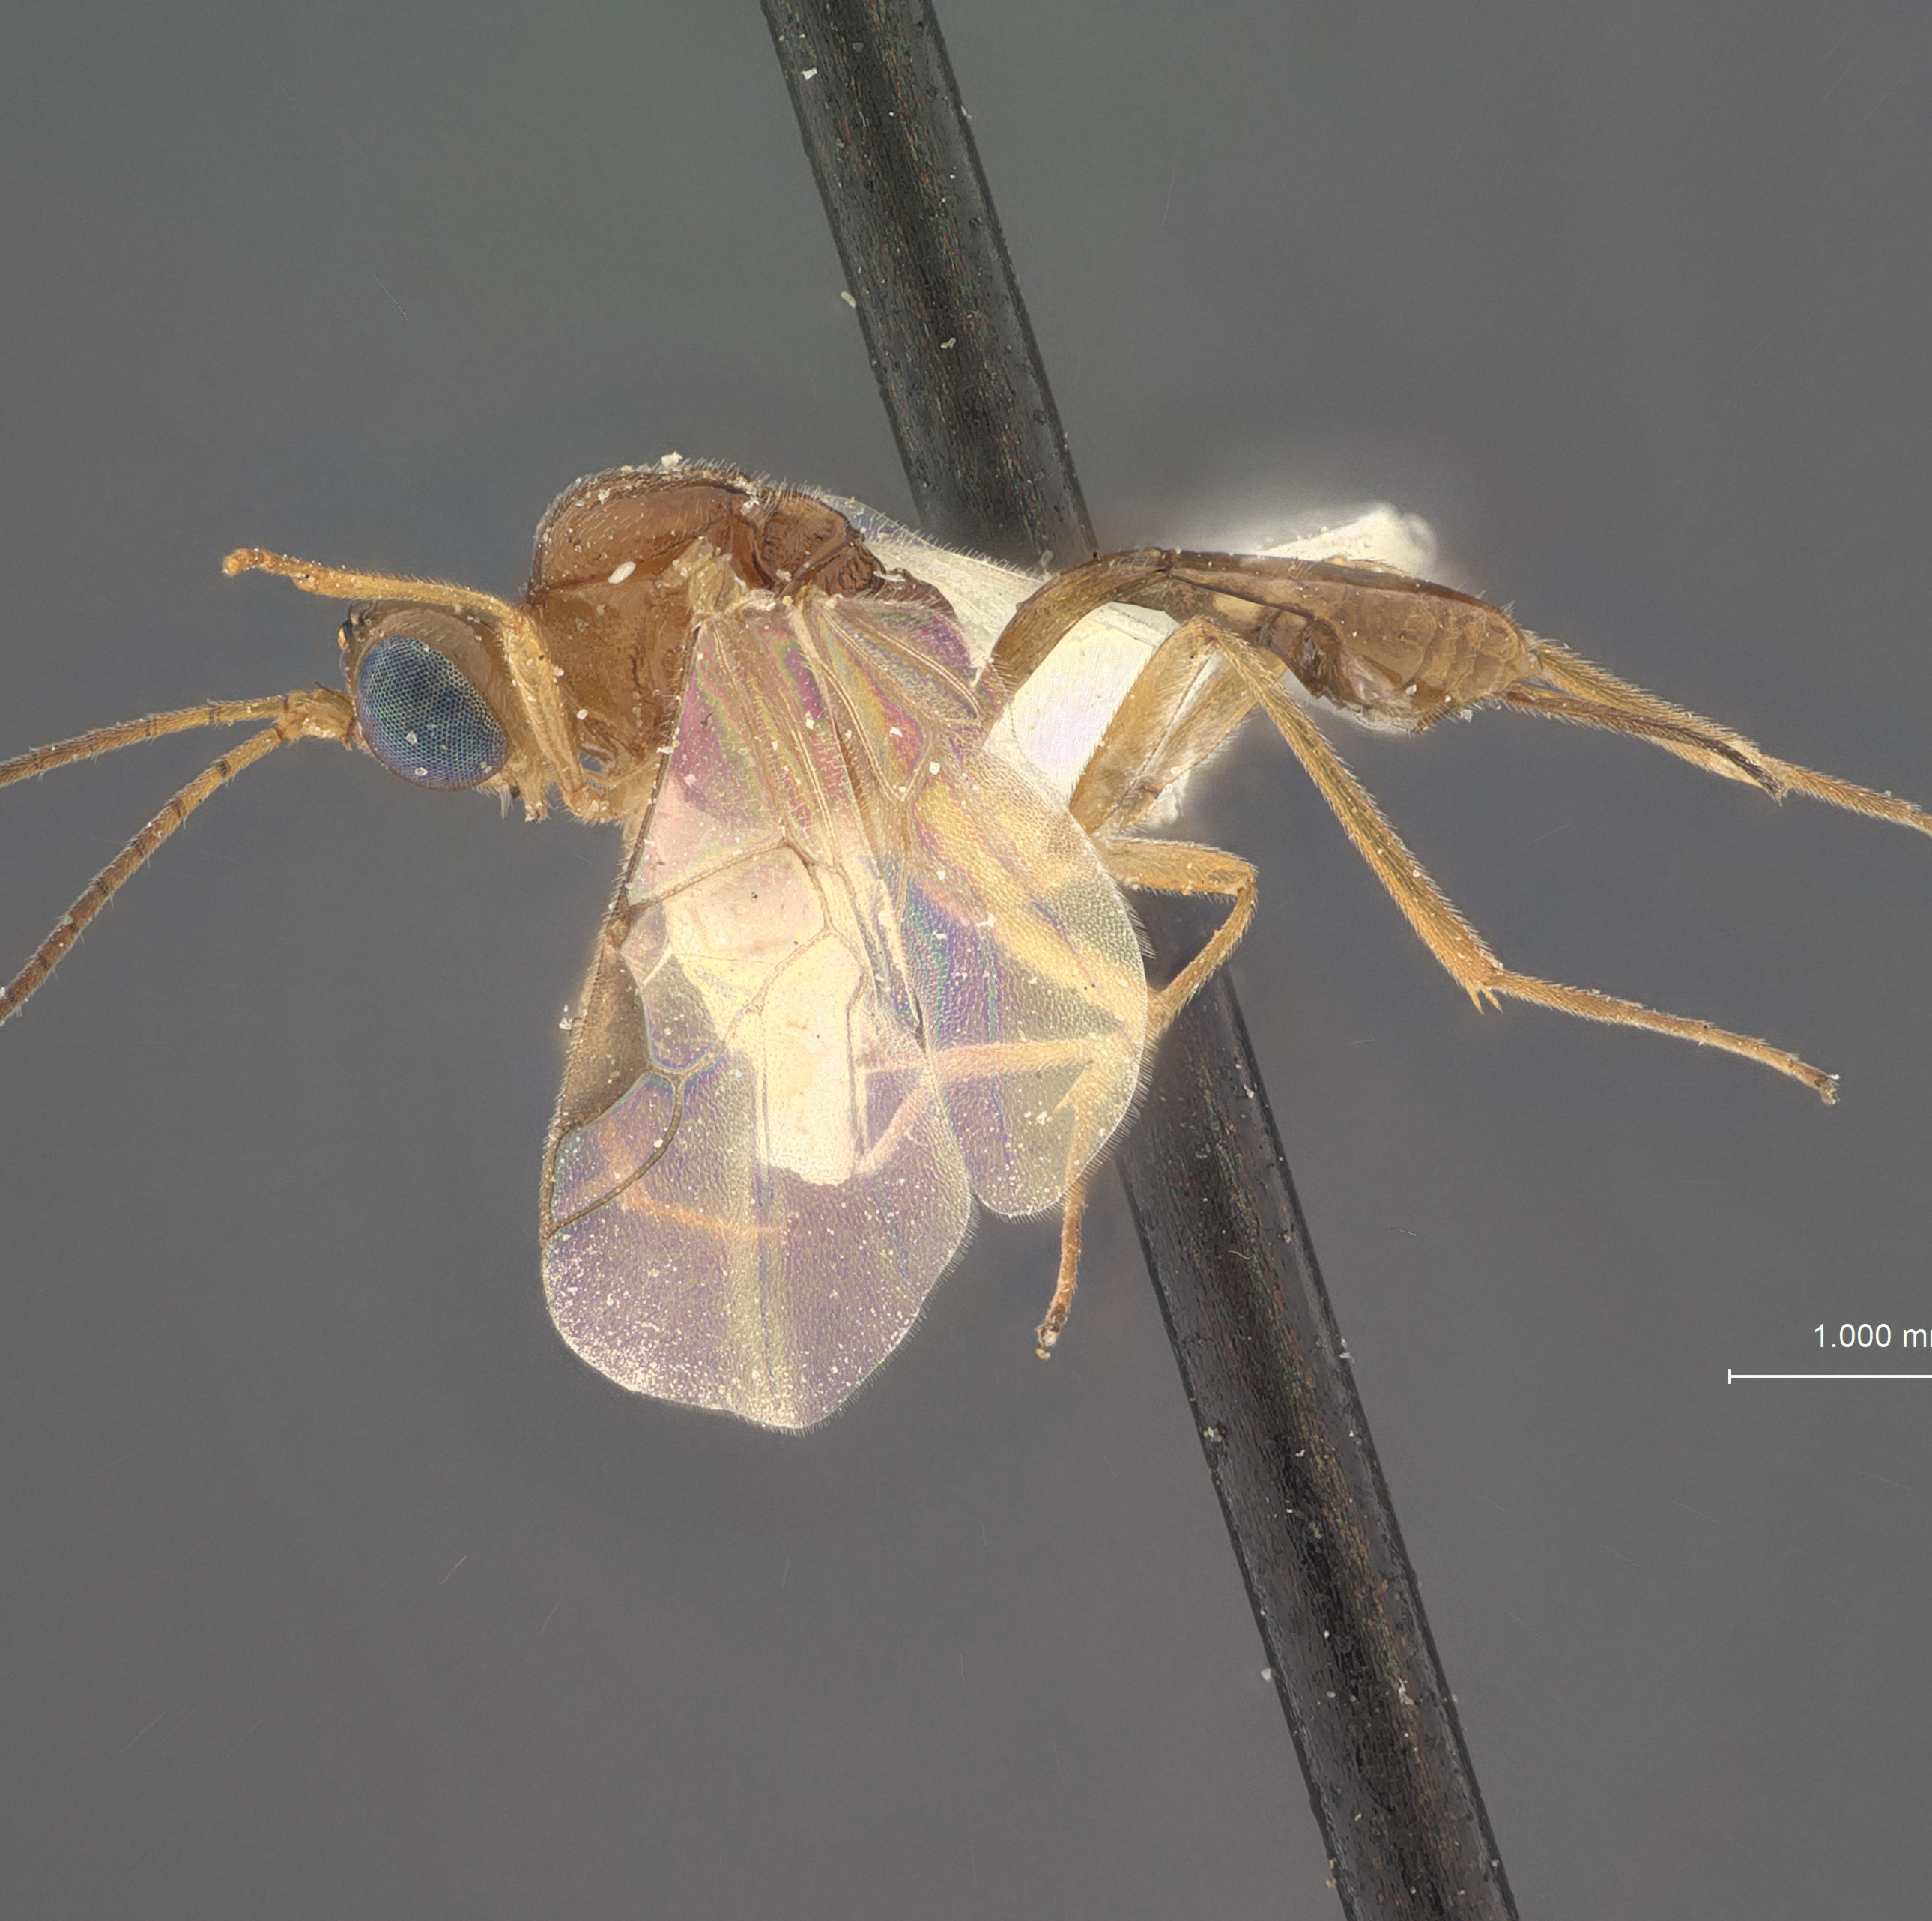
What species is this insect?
Microctonus invictus
